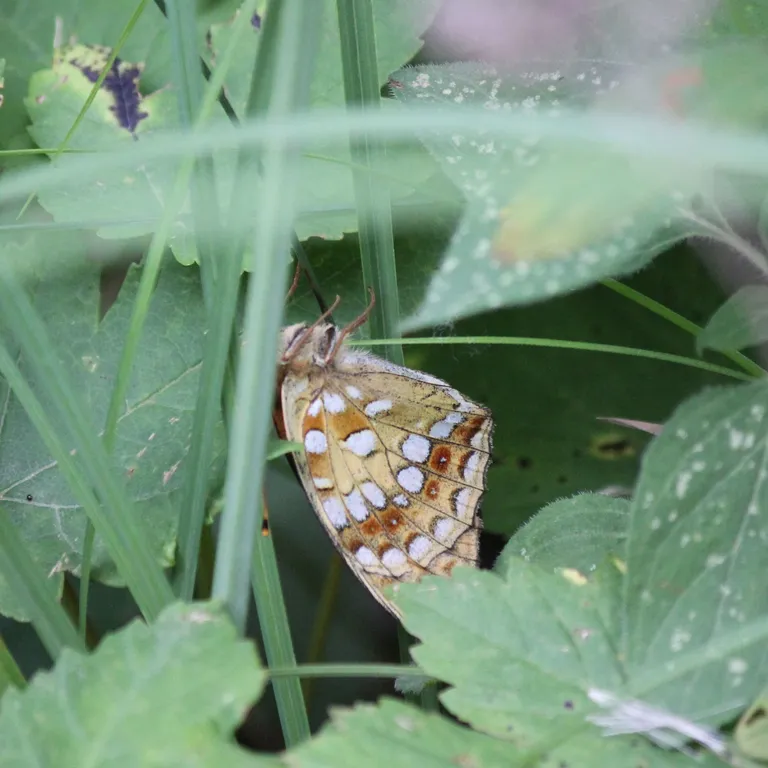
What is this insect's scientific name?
Fabriciana adippe
